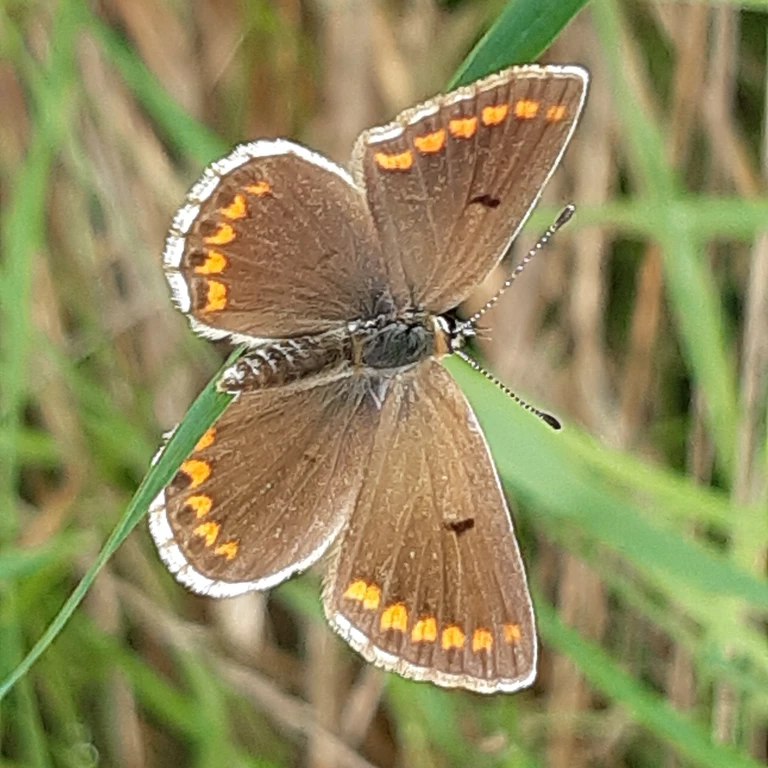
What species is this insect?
Aricia agestis/artaxerxes
